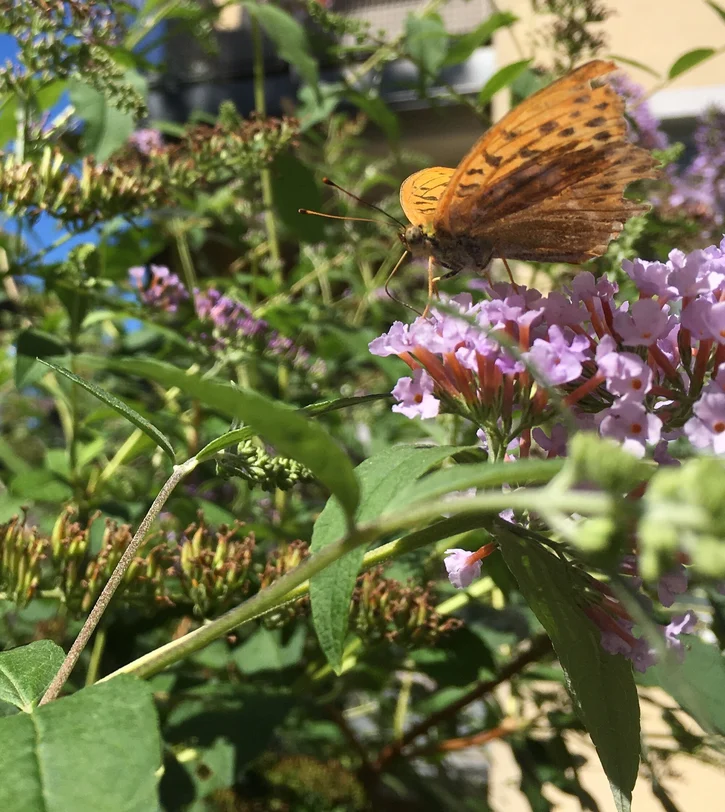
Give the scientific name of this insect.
Argynnis paphia
